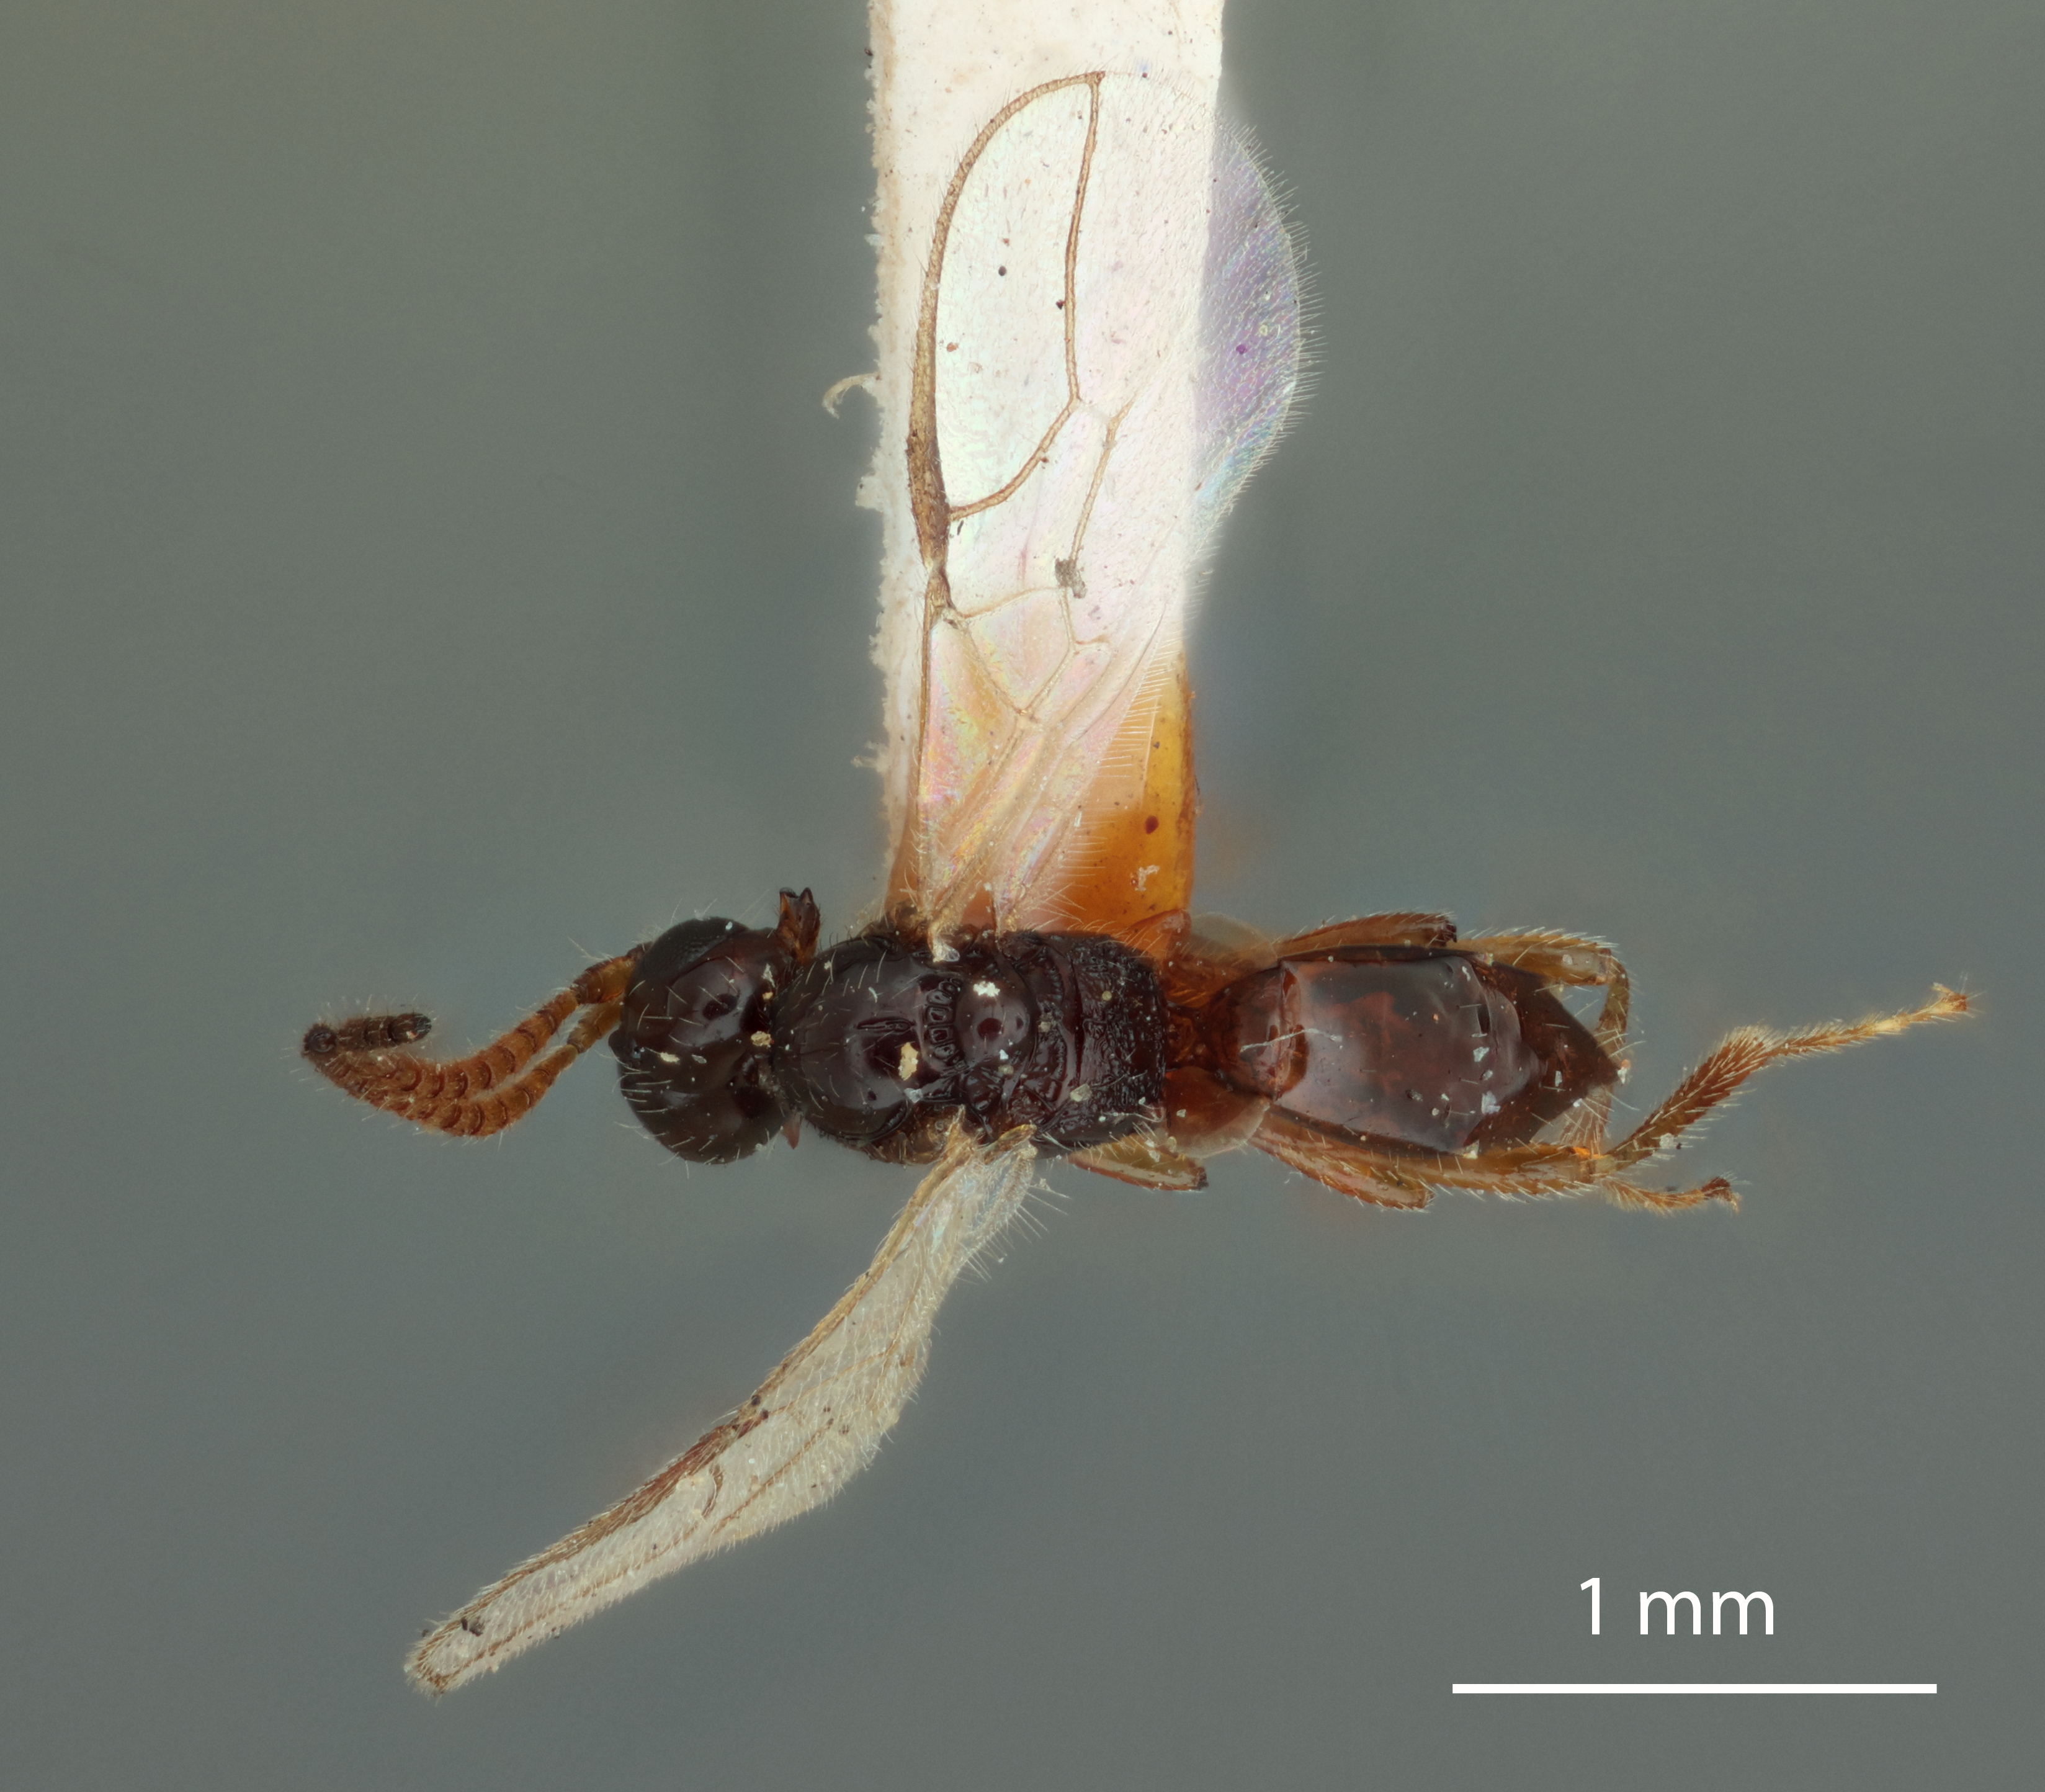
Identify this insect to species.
Diatraea epia (also Synaldis incisa)
